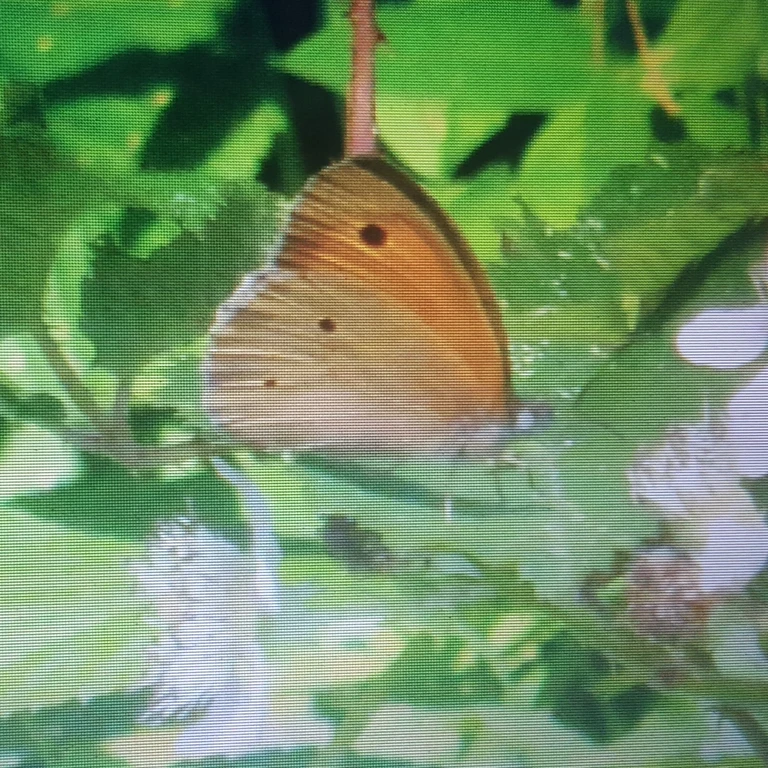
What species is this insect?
Maniola jurtina
